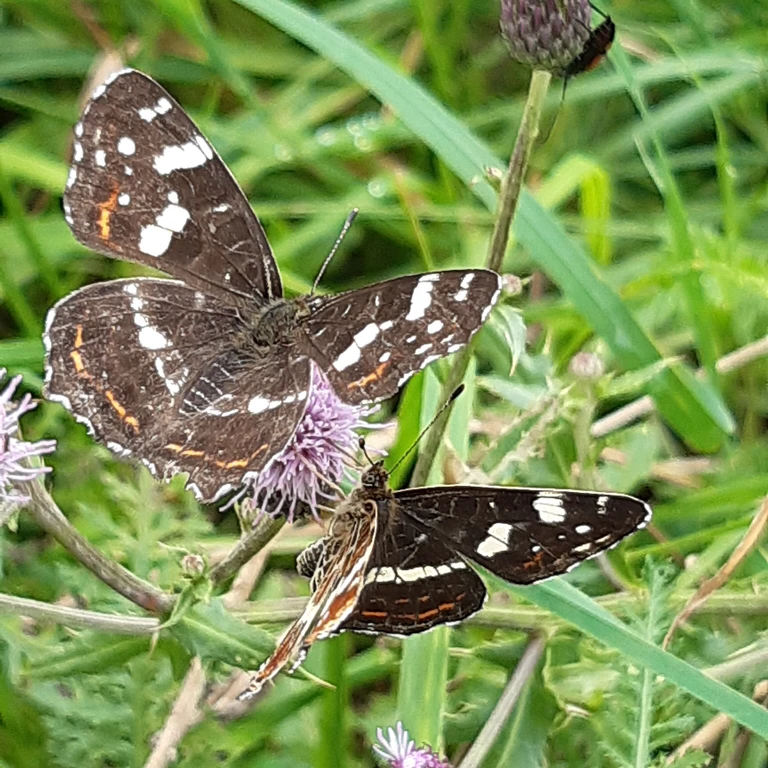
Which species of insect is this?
Araschnia levana
